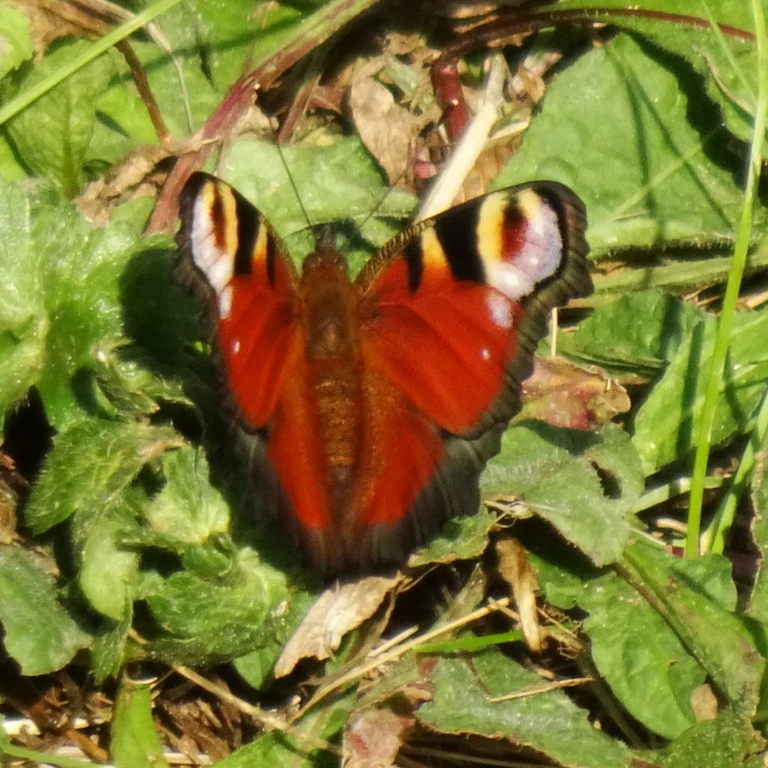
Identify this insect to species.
Aglais io
